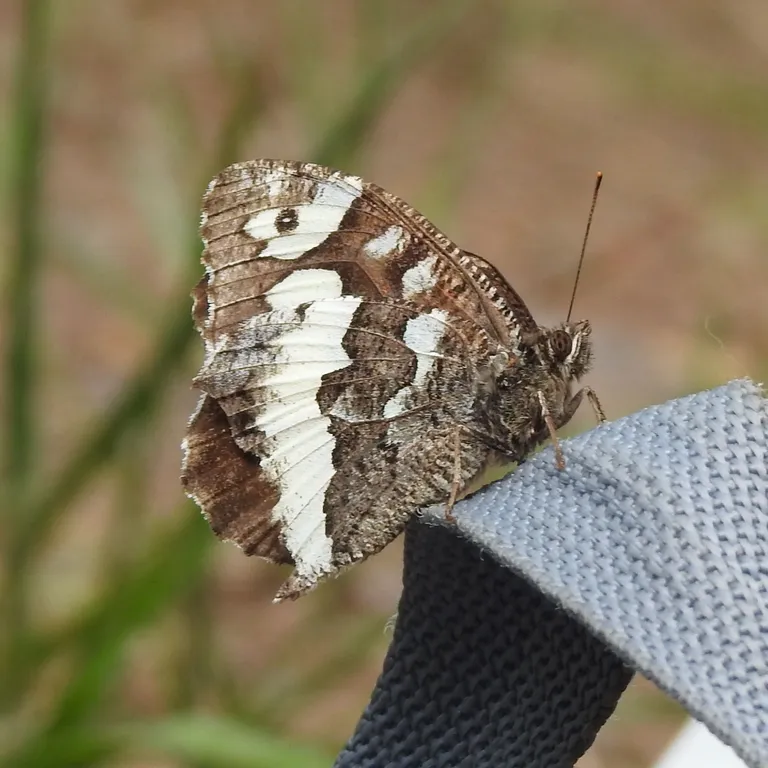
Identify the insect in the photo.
Brintesia circe
